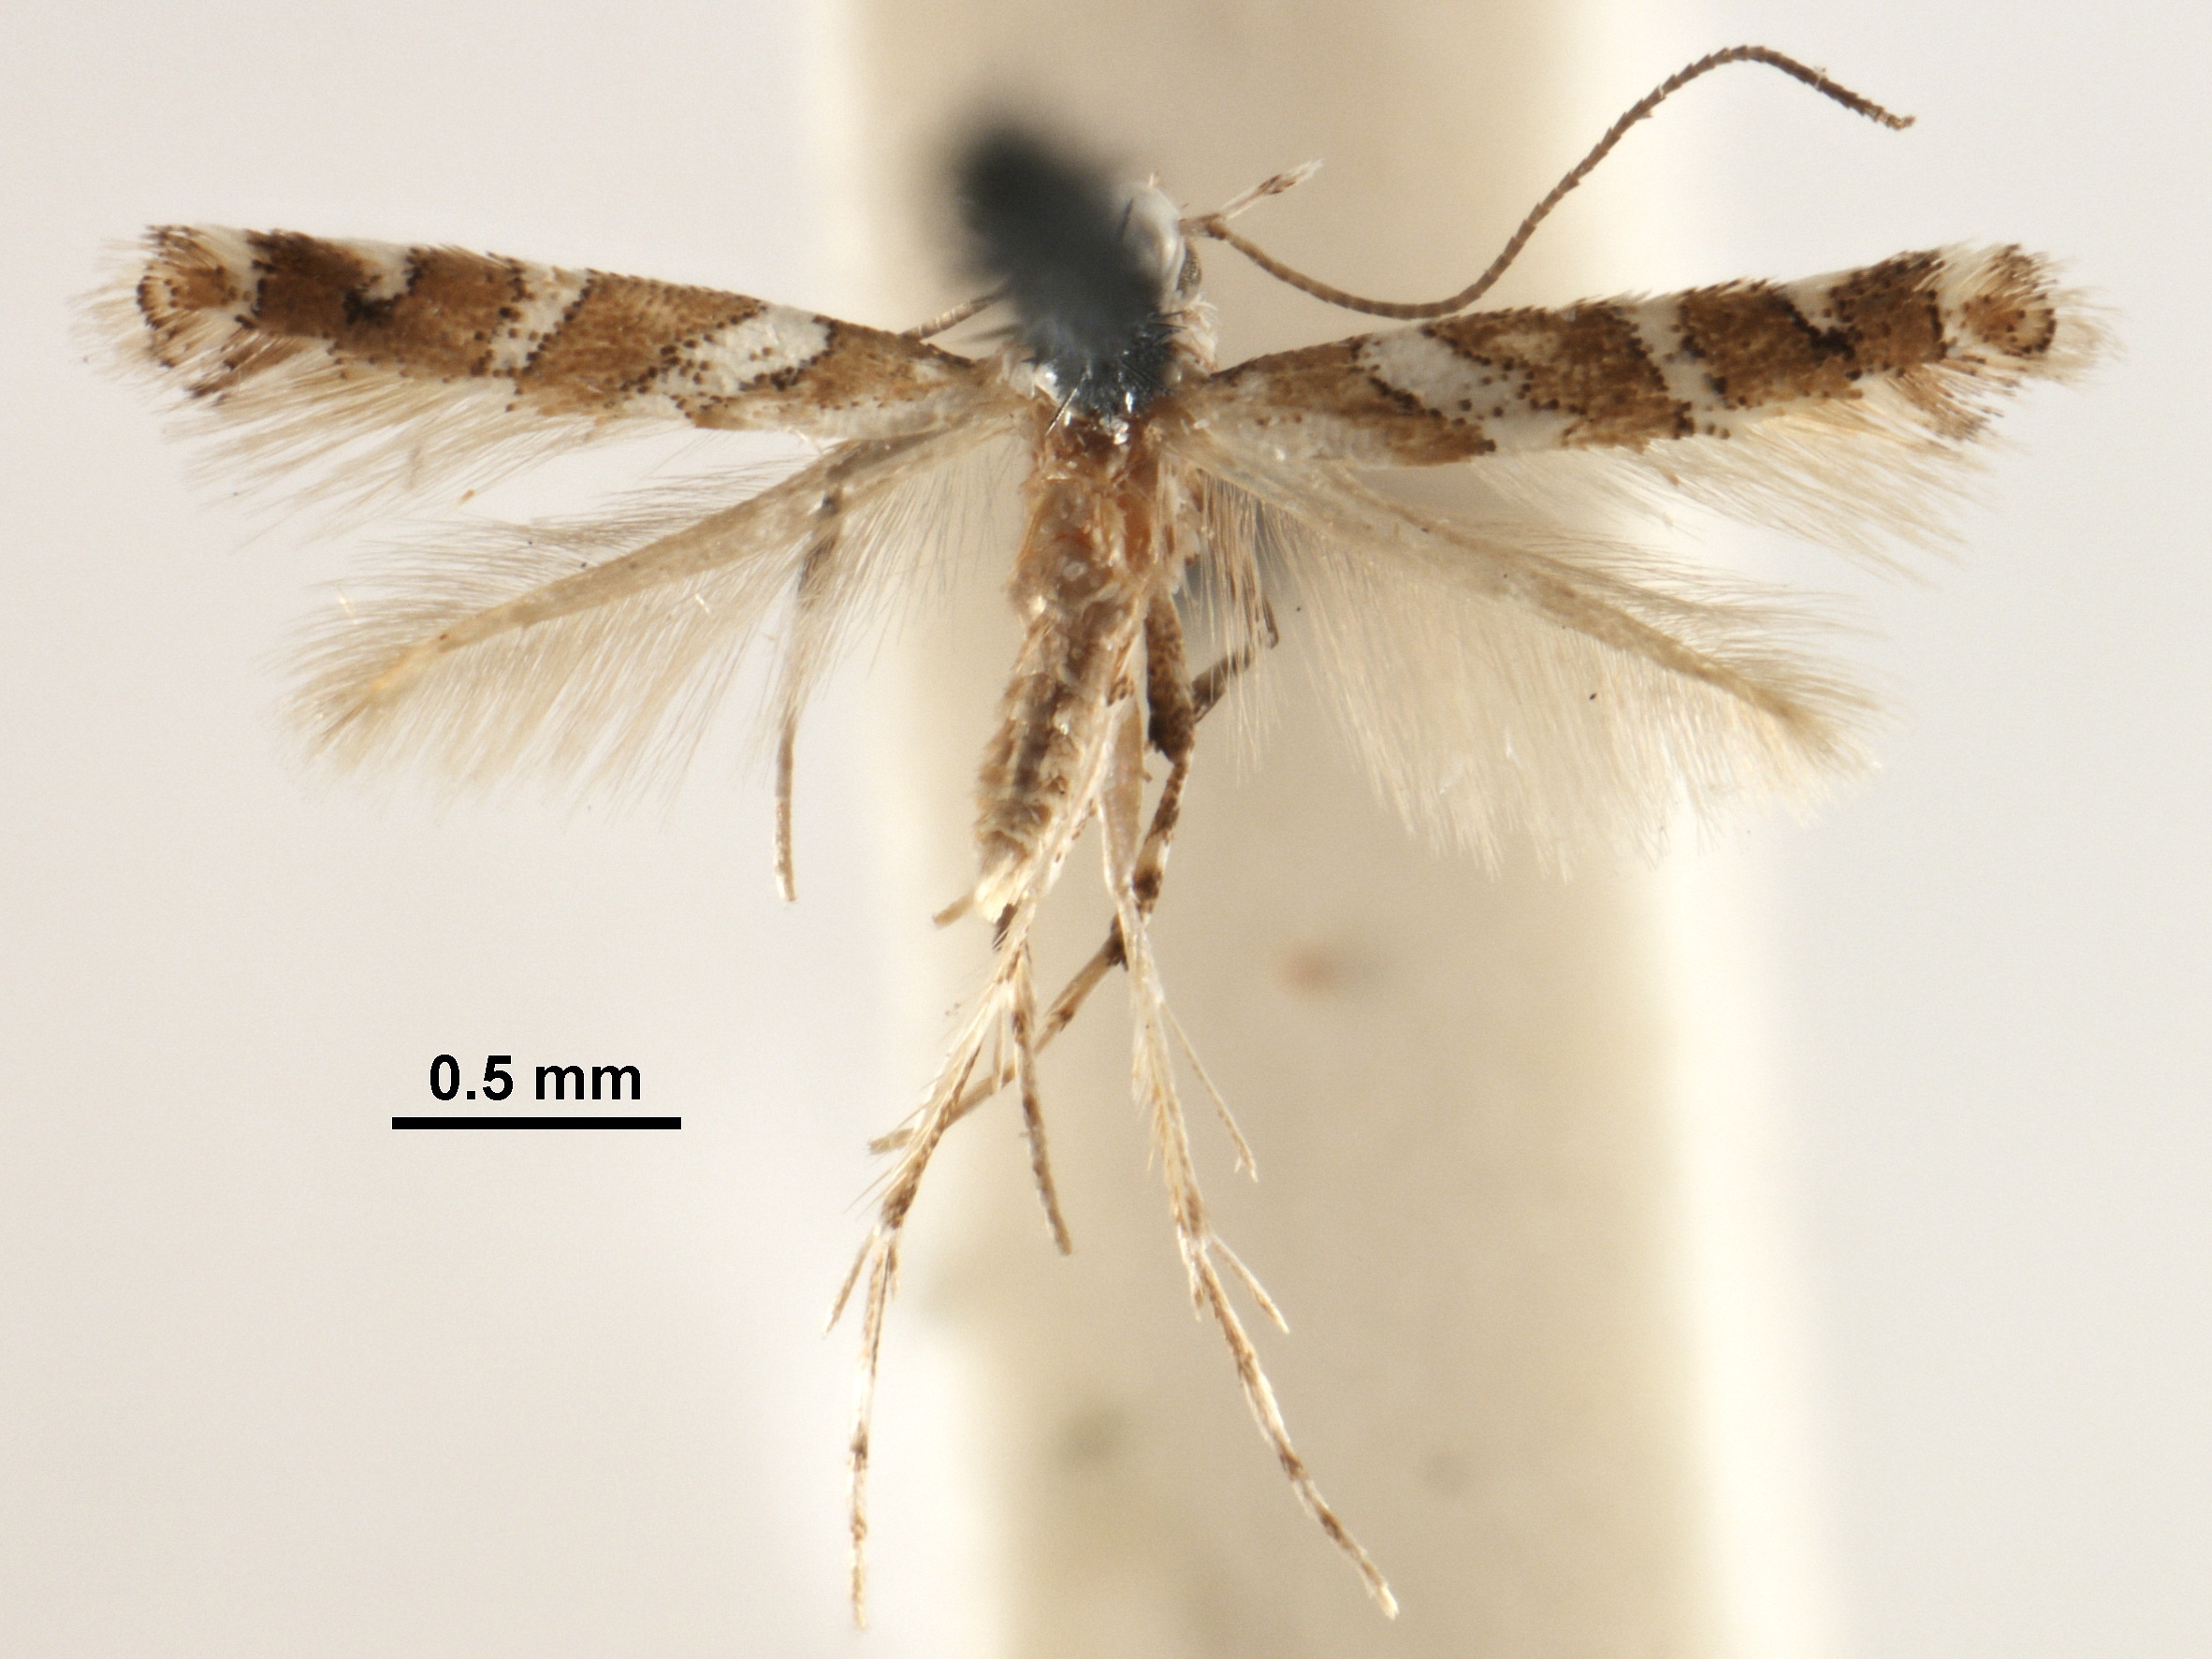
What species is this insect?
Acrocercops orthostacta
